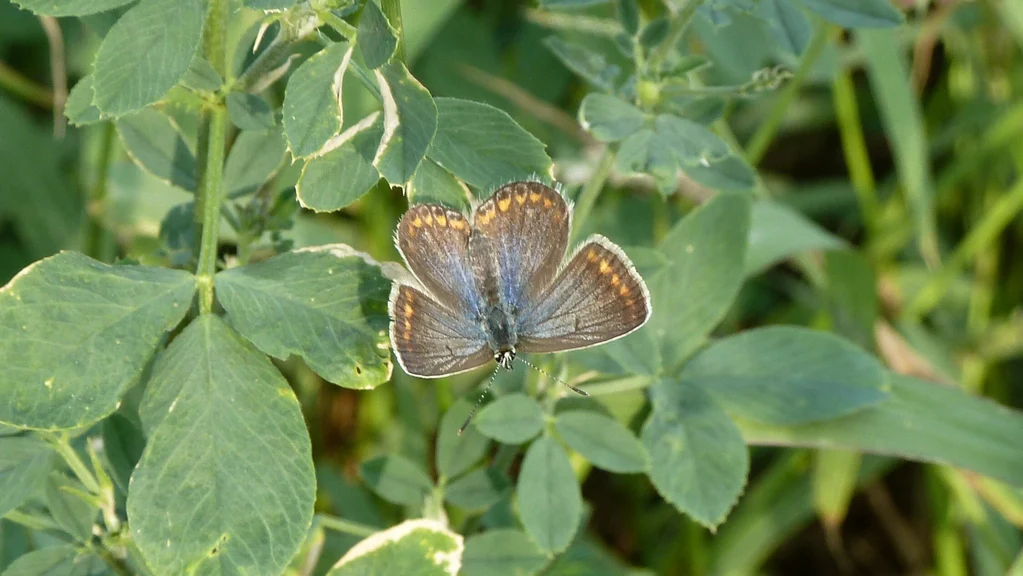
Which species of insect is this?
Polyommatus icarus
